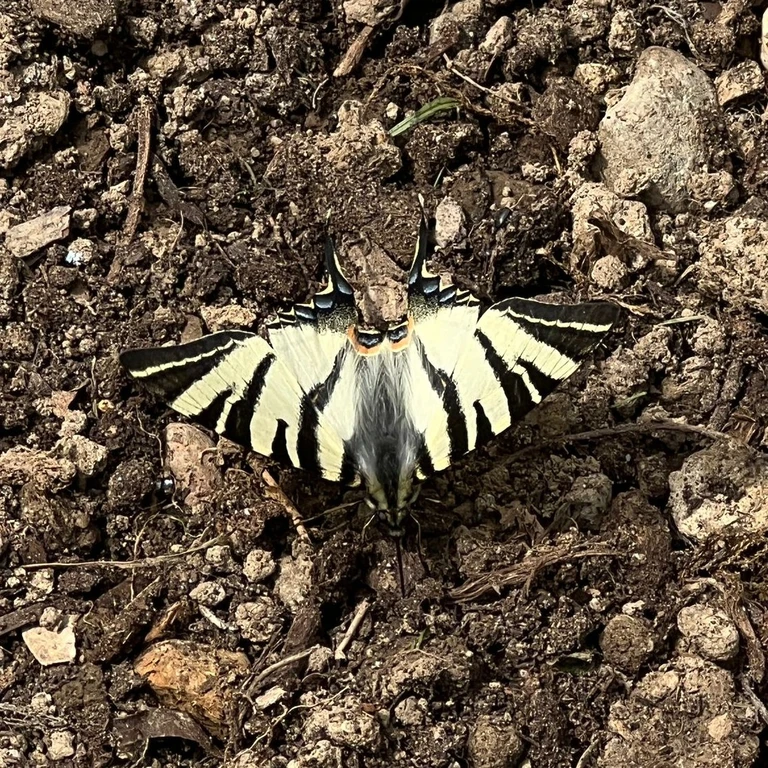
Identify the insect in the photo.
Iphiclides podalirius
